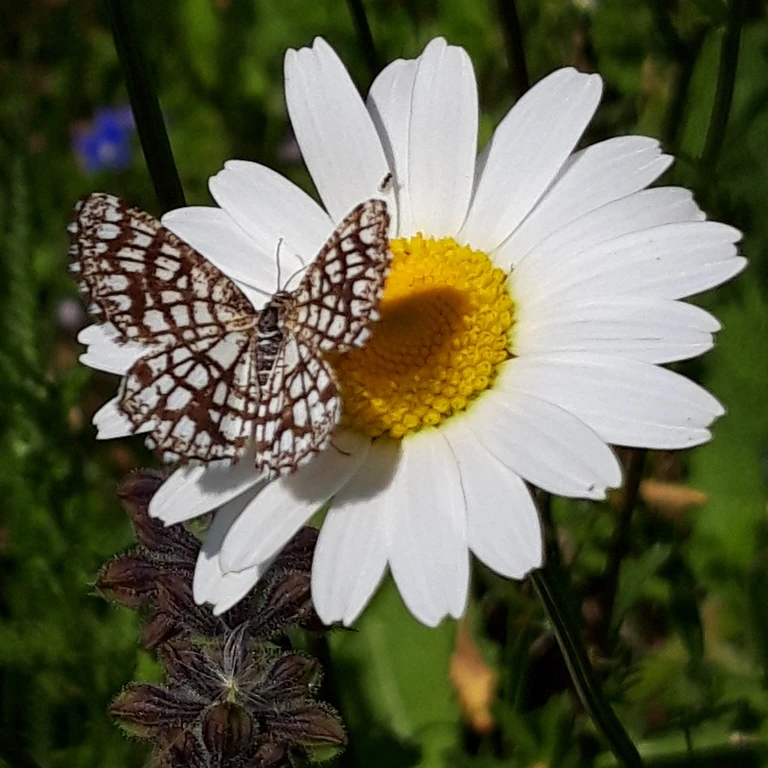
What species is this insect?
Chiasmia clathrata
